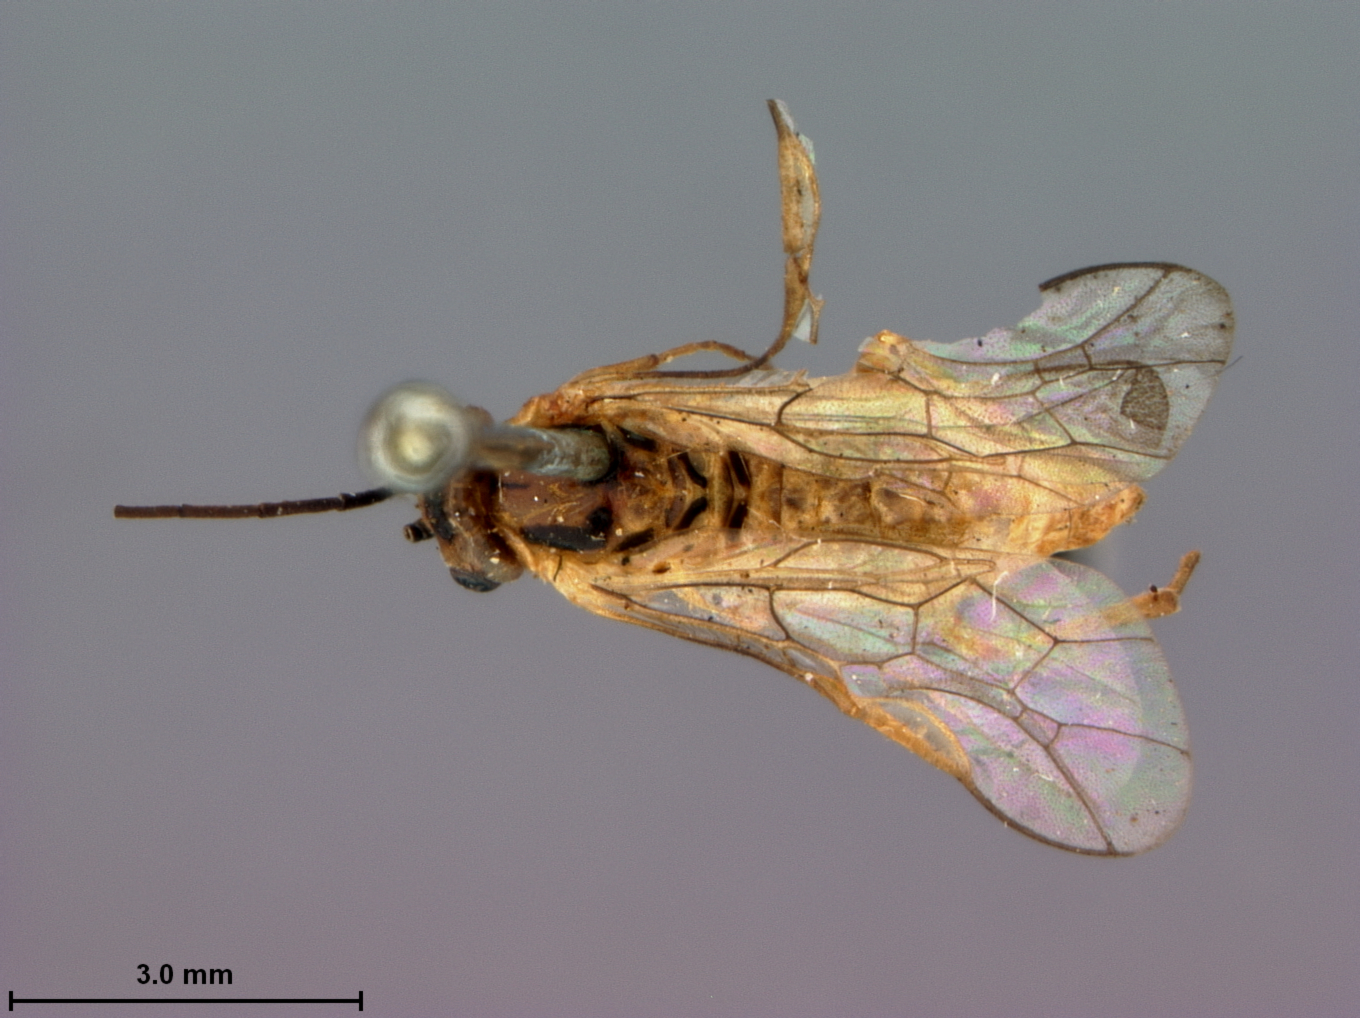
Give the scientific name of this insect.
Pteronus koebelei
